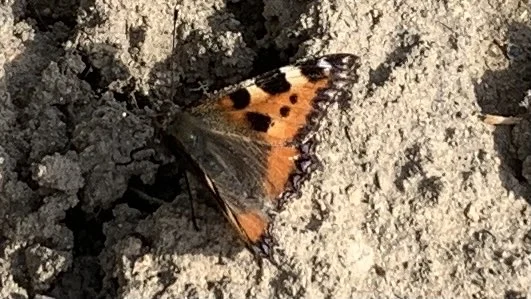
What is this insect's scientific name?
Aglais urticae
